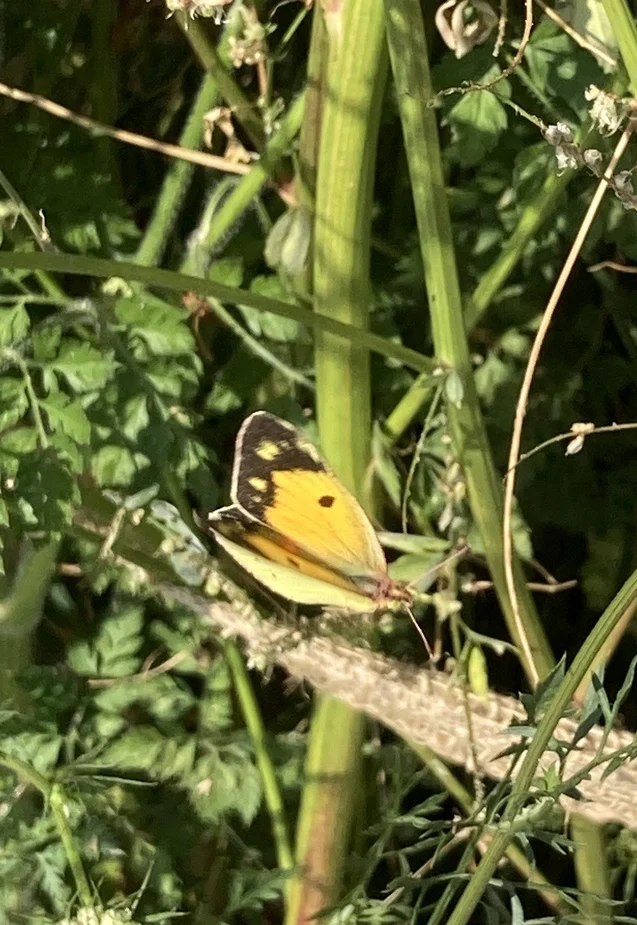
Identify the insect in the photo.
Colias croceus
